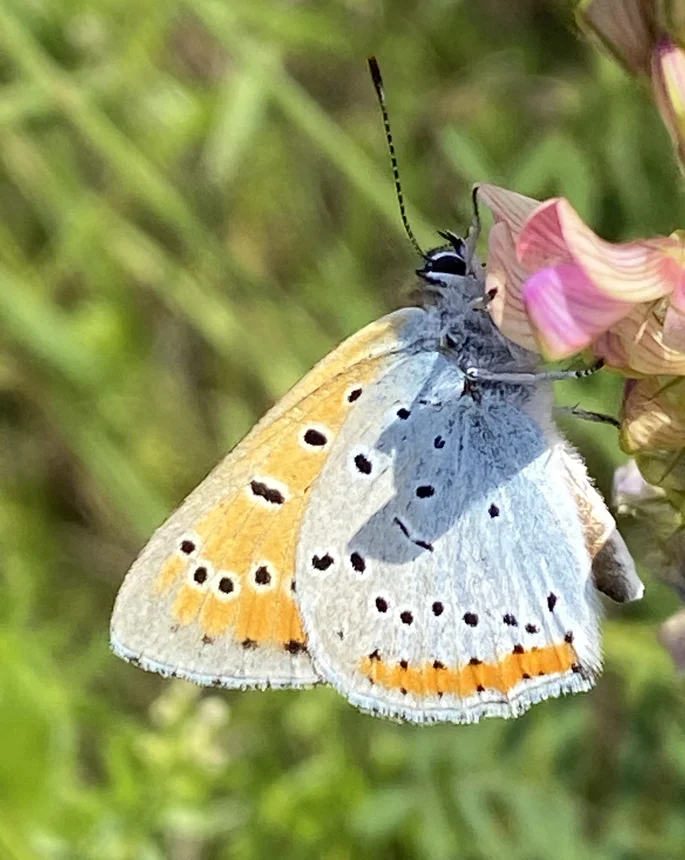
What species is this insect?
Lycaena dispar
